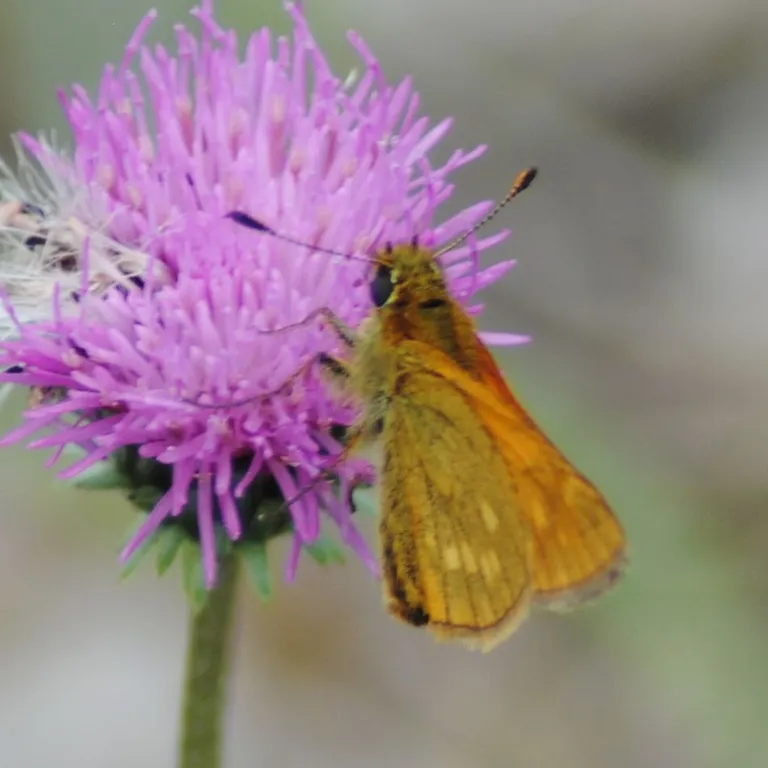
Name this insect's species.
Ochlodes sylvanus (also Ochlodes venata)
